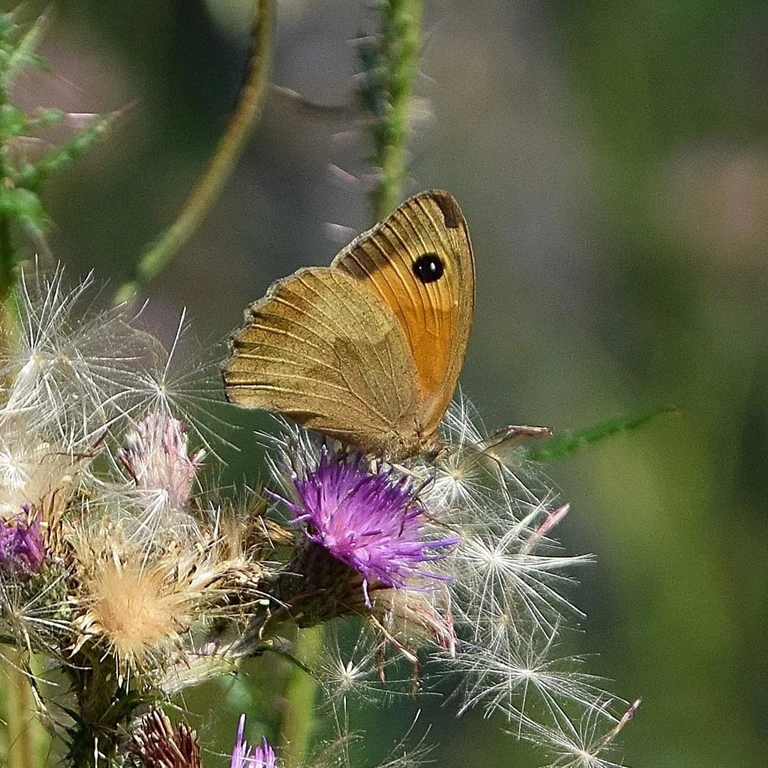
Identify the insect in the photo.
Maniola jurtina
